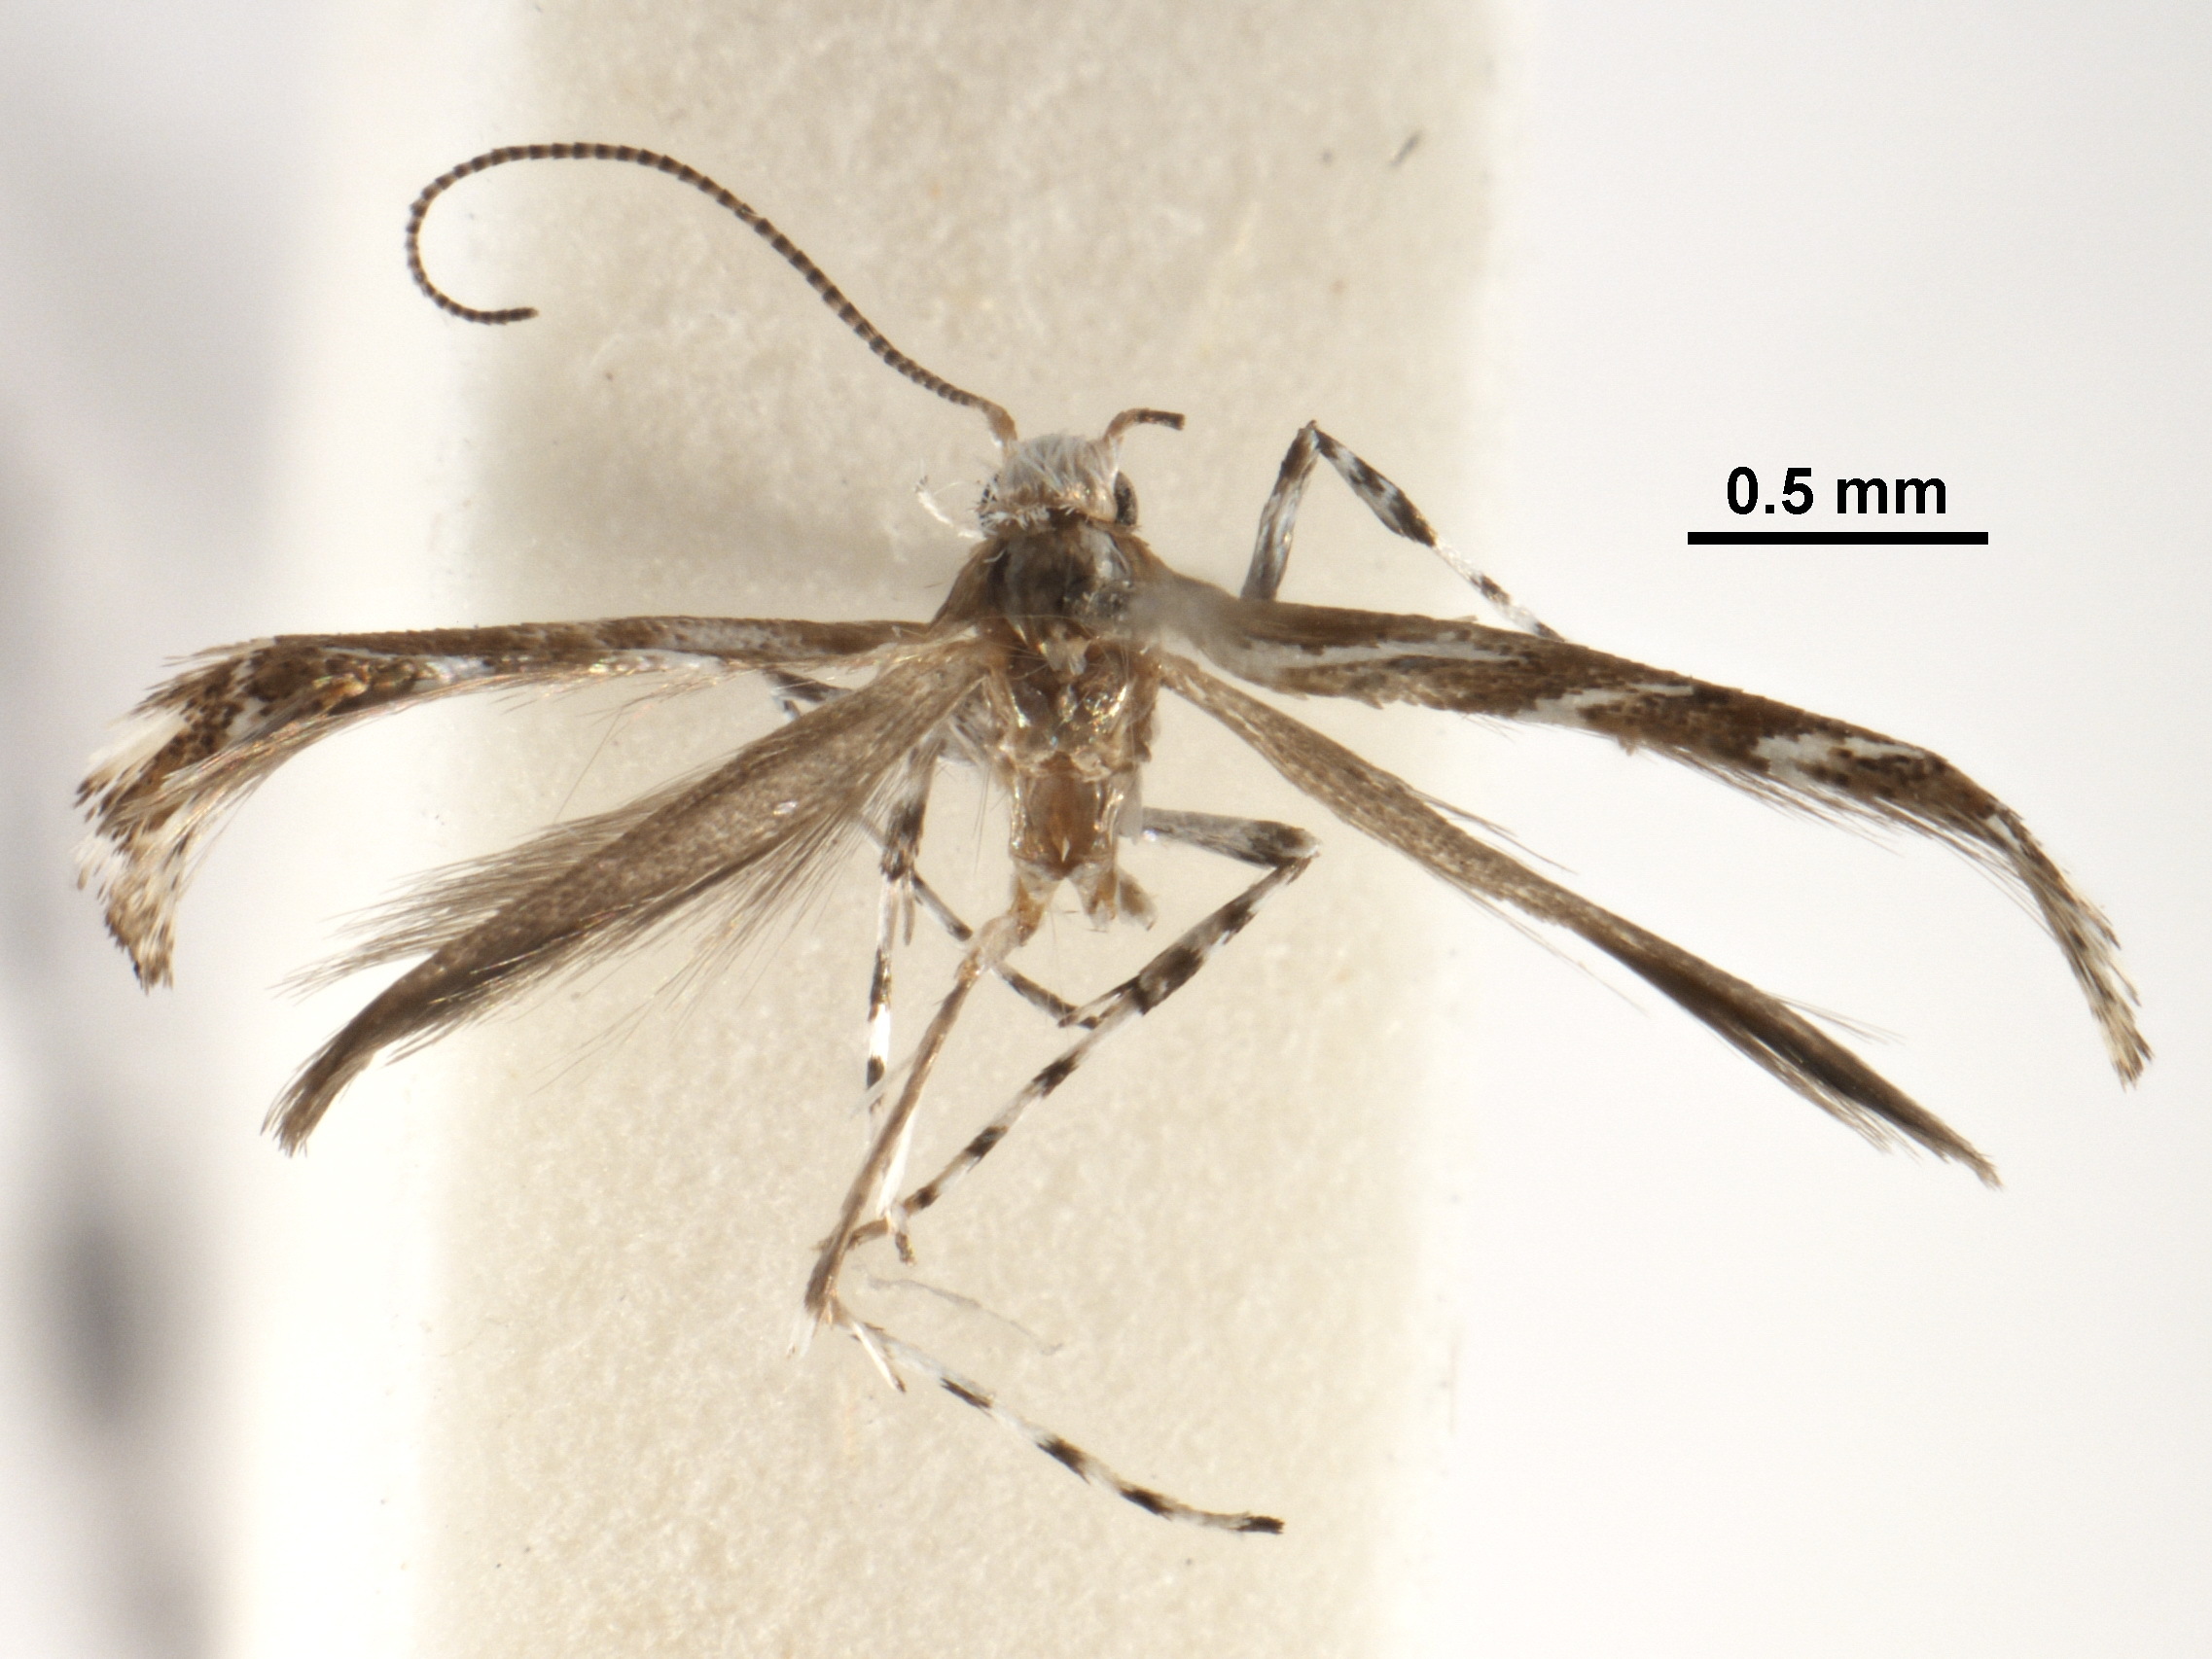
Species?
Aristaea eurygramma
